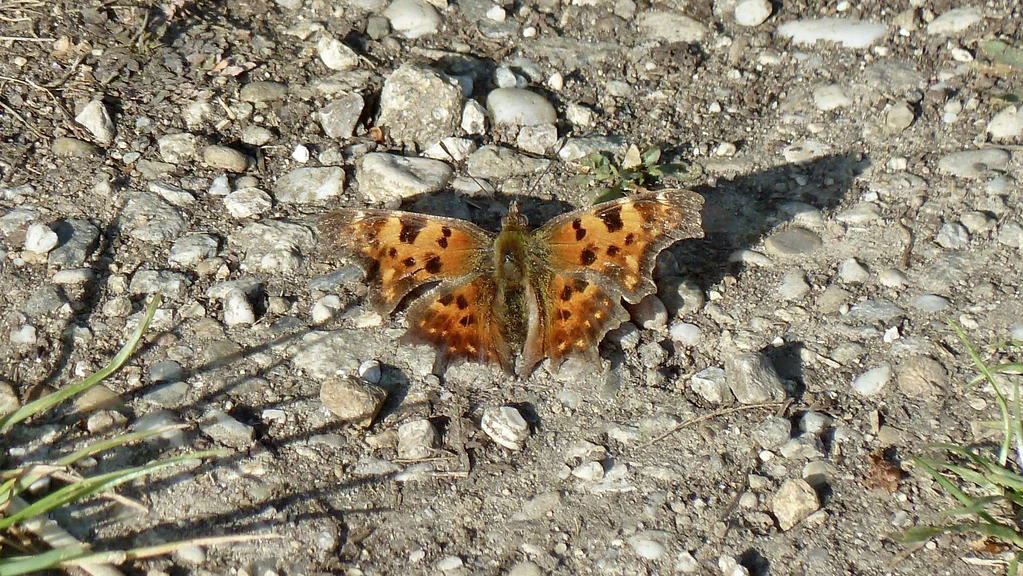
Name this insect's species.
Polygonia c-album
